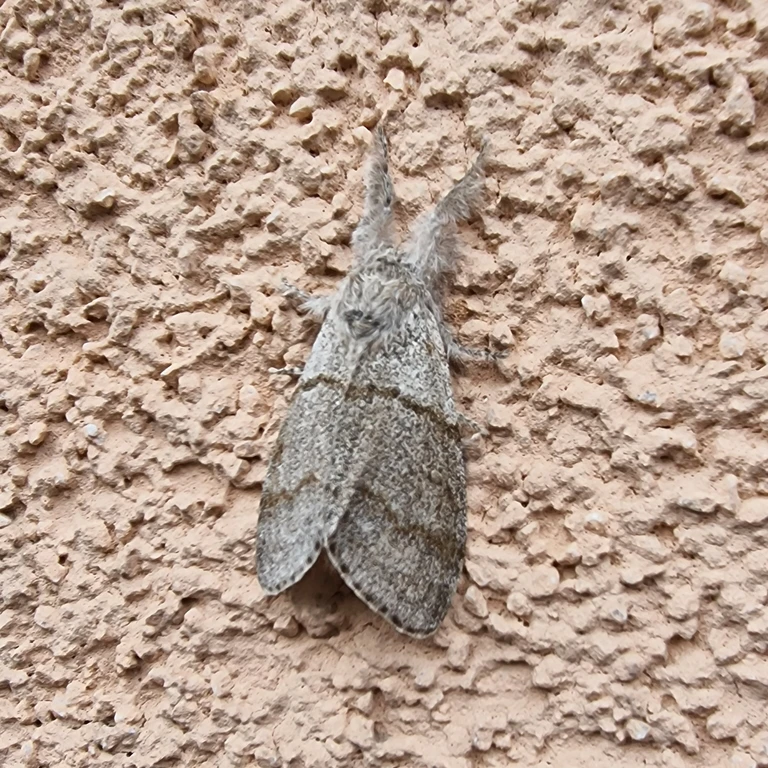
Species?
Calliteara pudibunda
